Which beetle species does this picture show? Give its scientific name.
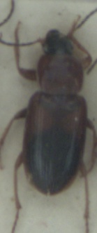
Stenolophus teutonus
